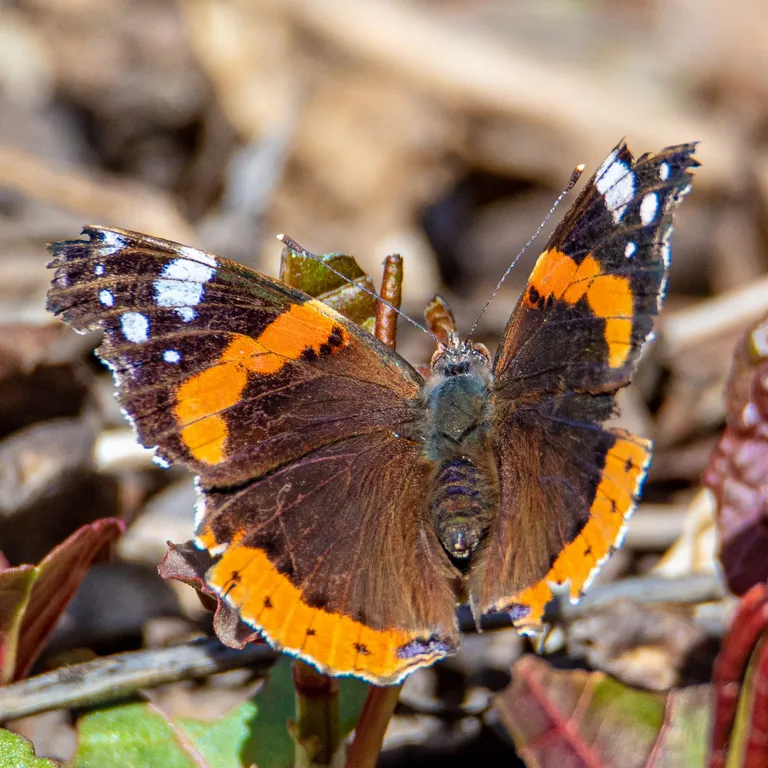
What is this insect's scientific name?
Vanessa atalanta
